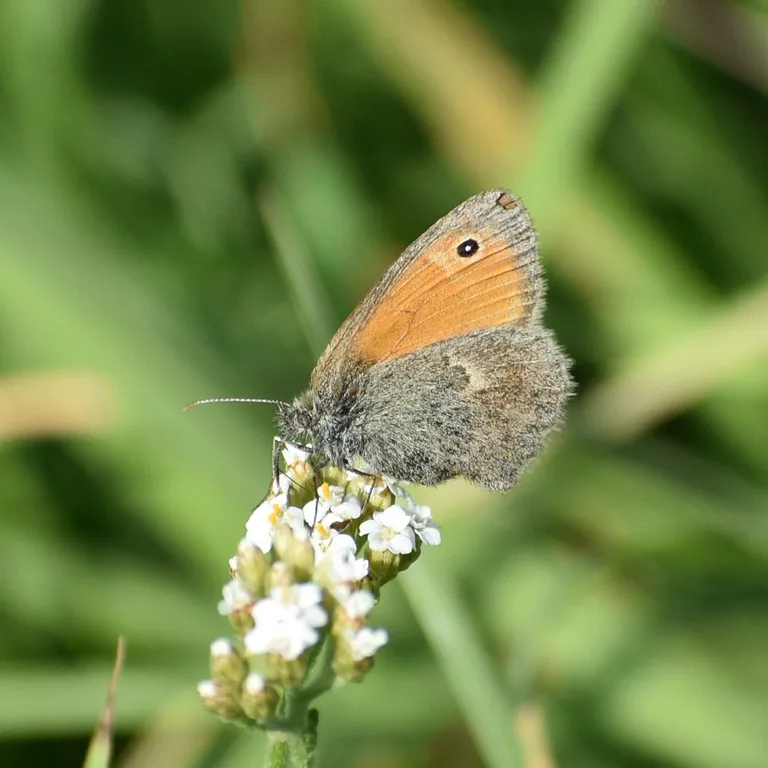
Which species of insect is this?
Coenonympha pamphilus
